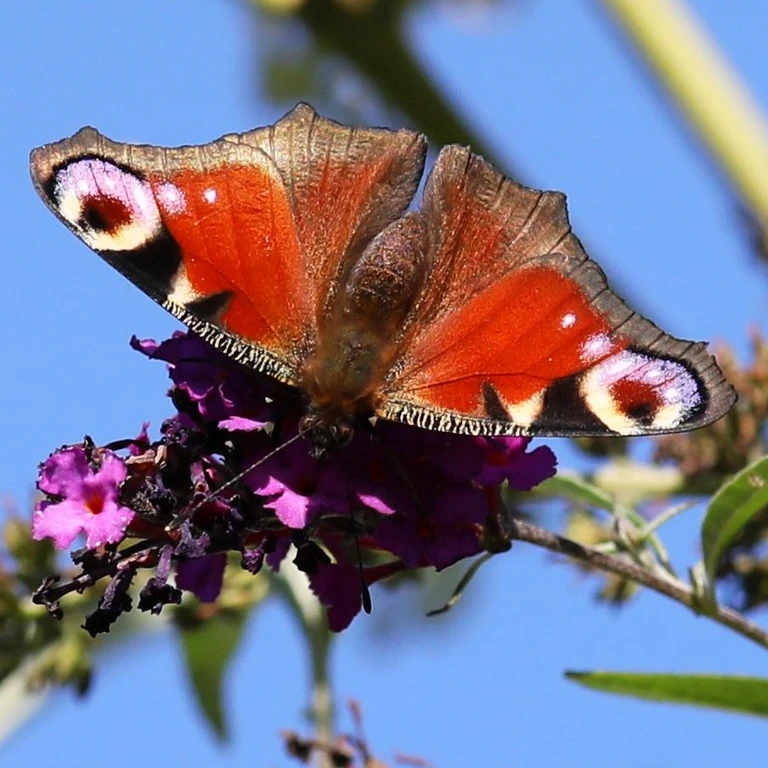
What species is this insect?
Aglais io
